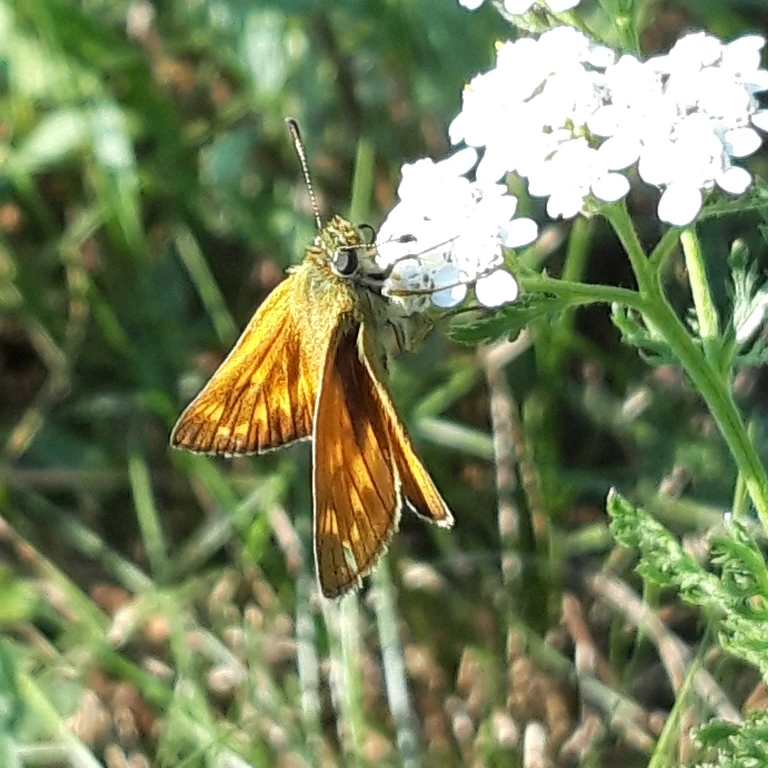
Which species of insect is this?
Ochlodes sylvanus (also Ochlodes venata)
